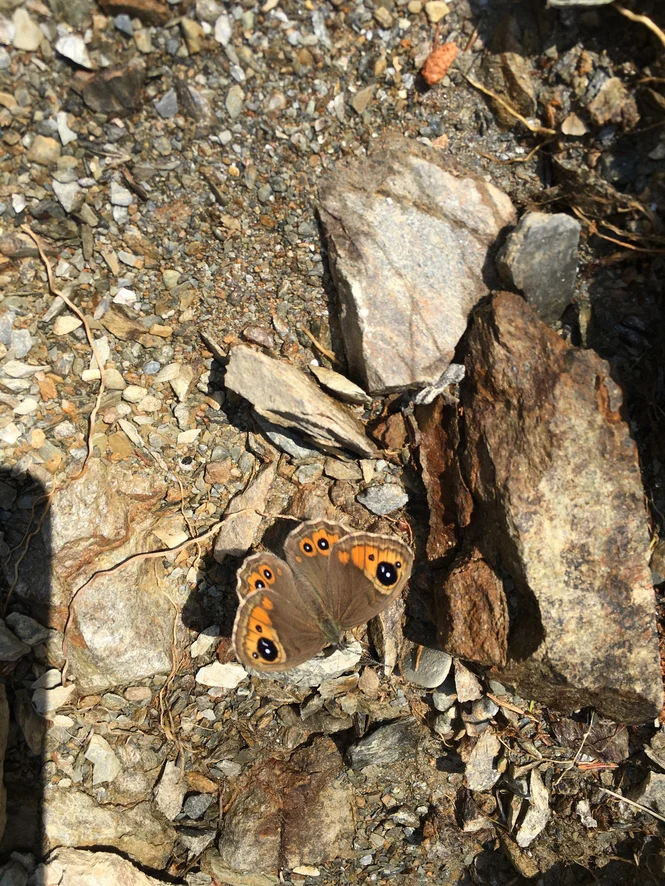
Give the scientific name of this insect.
Lasiommata maera (also Pararge maera)
